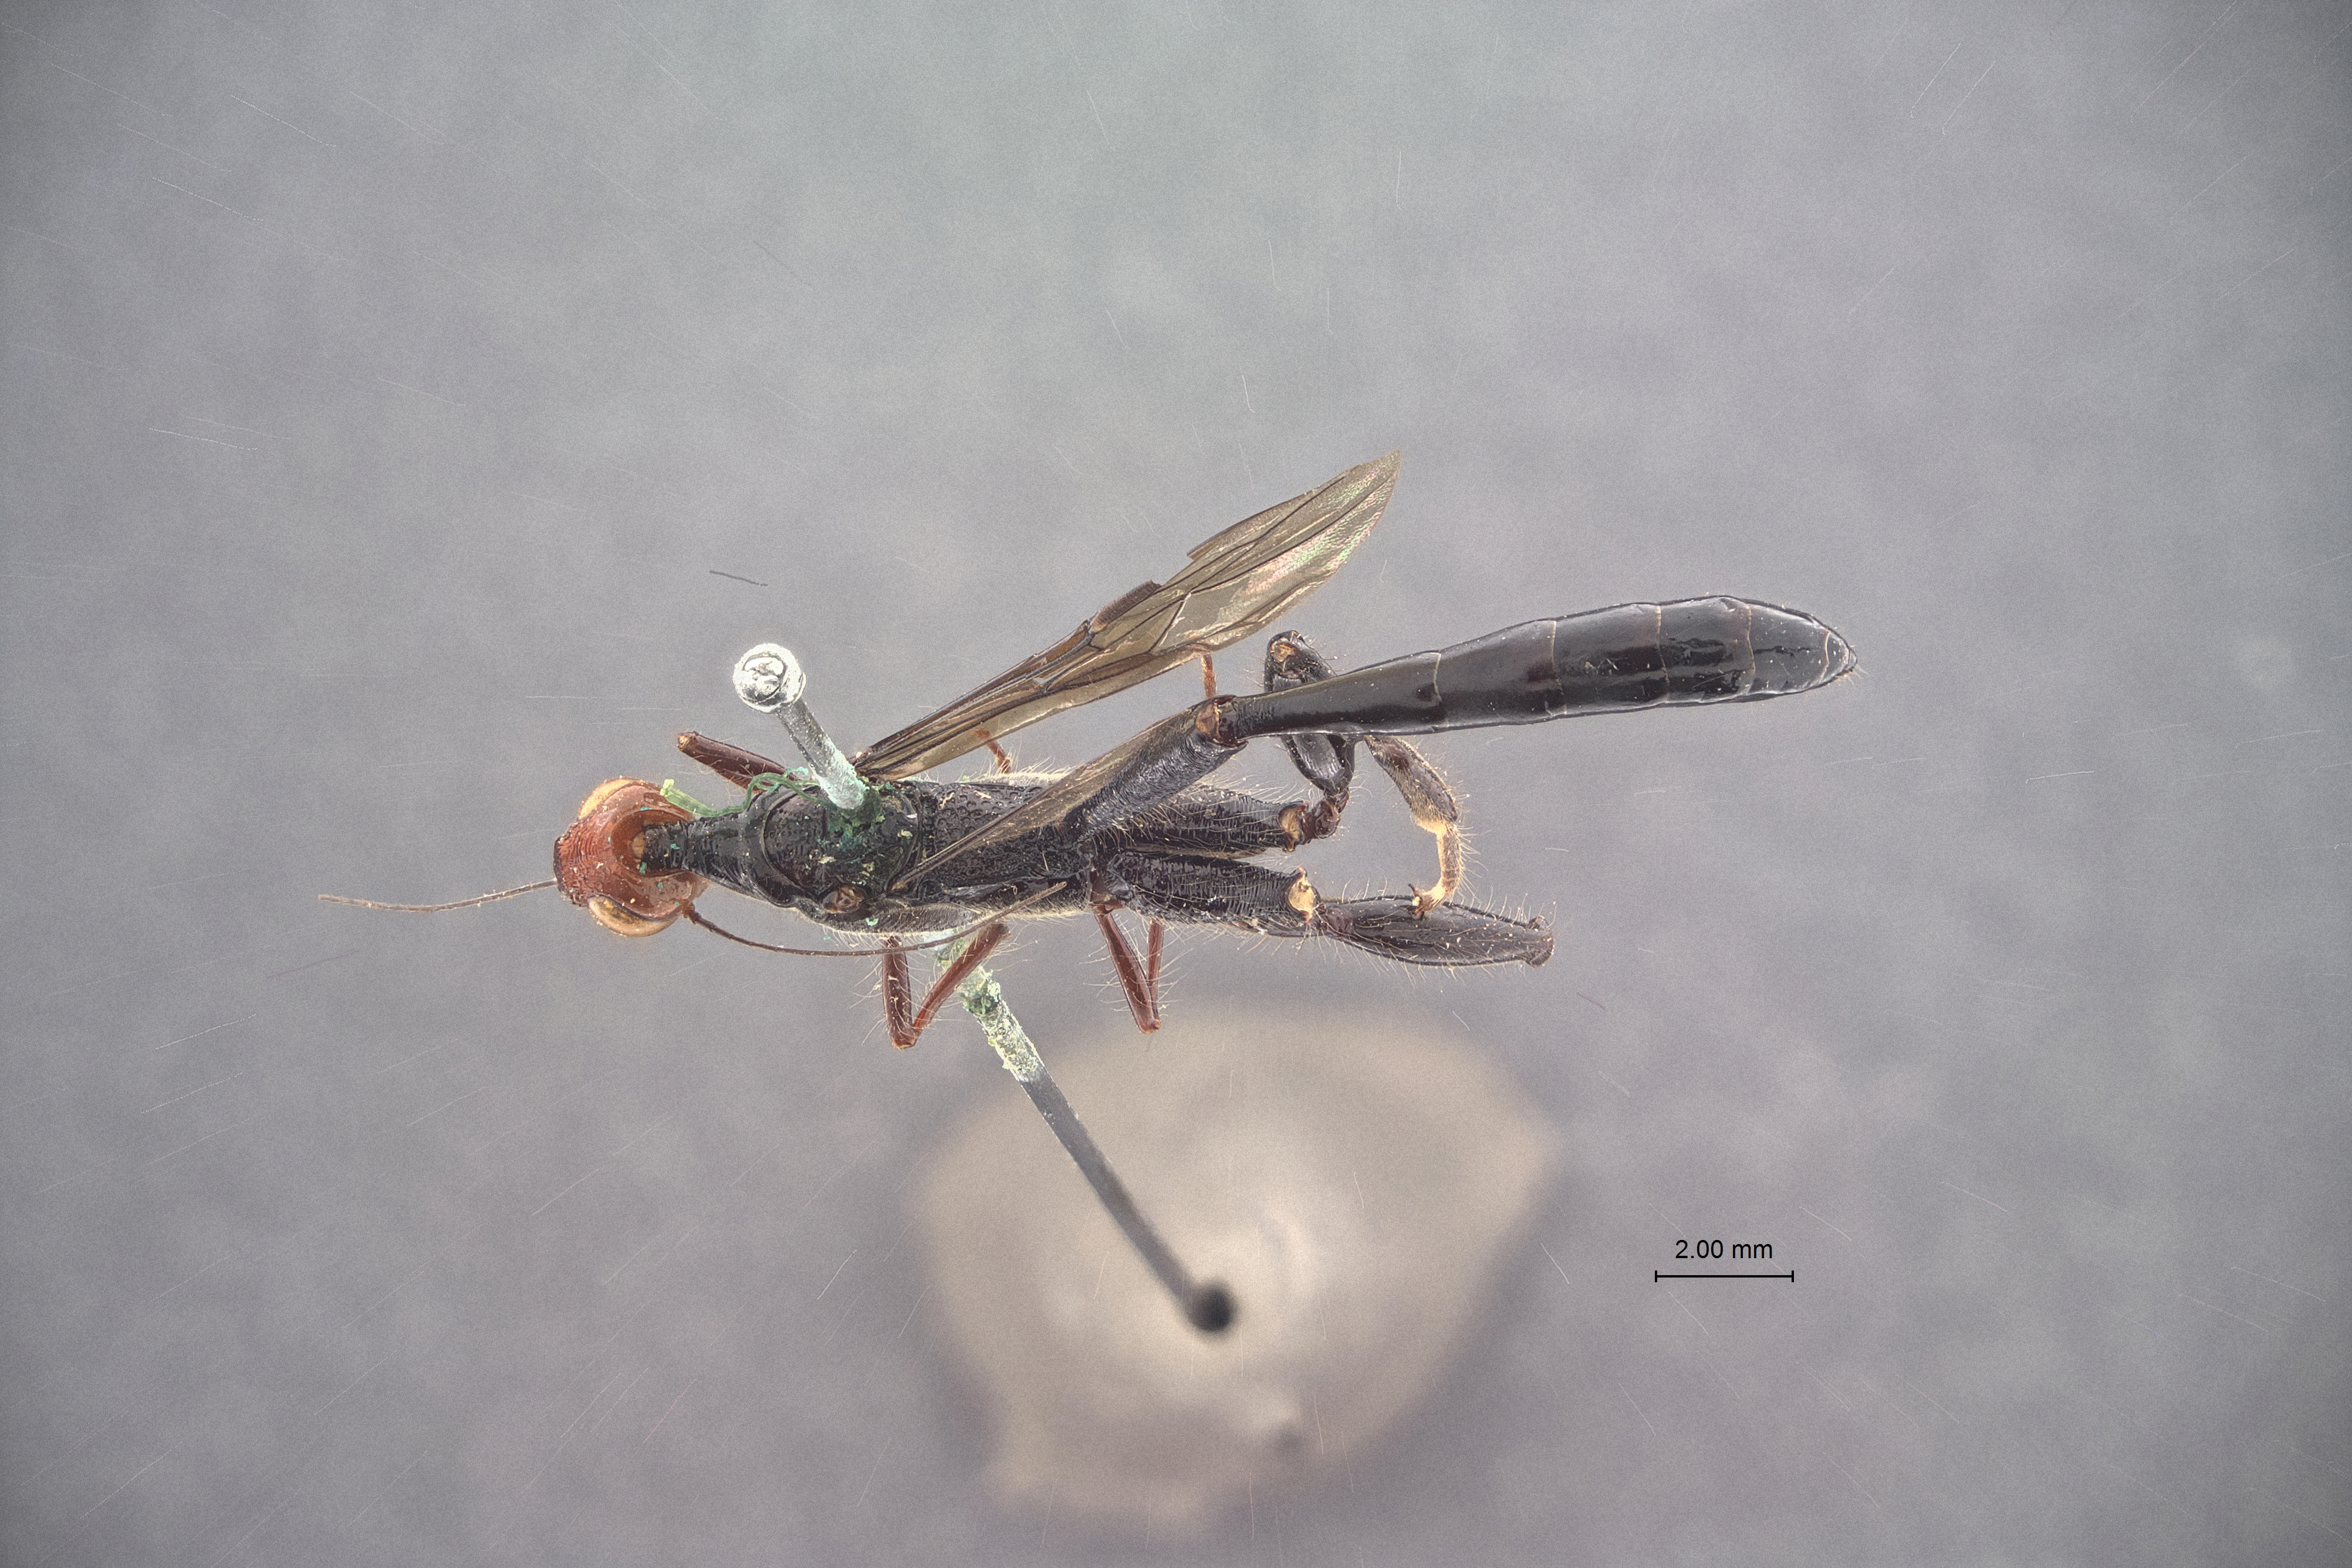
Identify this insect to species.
Stephanus petiolatus
